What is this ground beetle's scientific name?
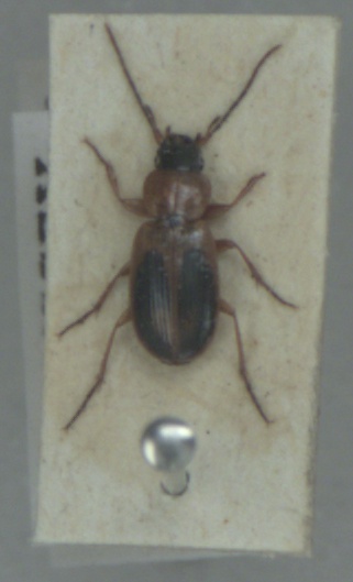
Badister bullatus
